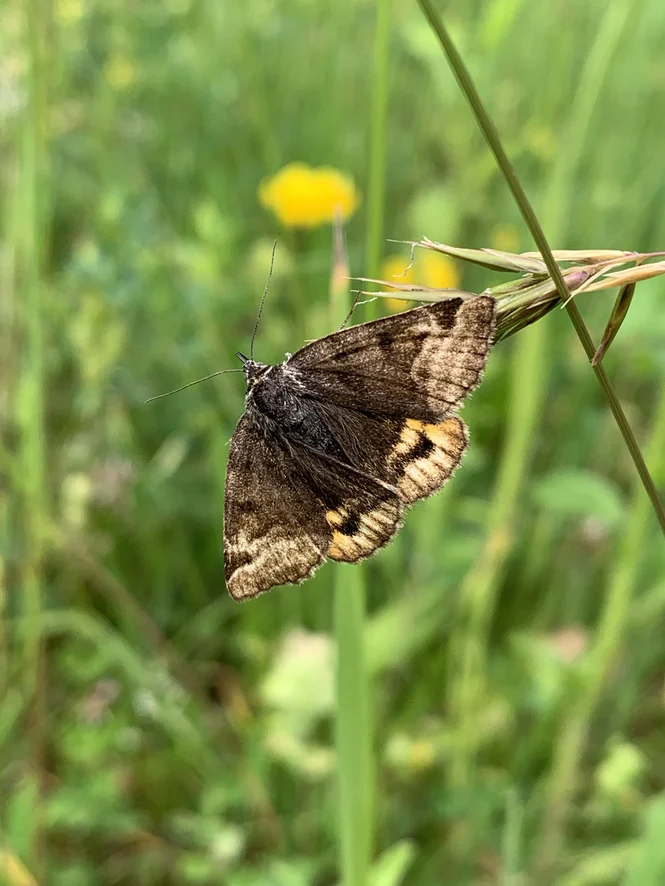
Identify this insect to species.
Euclidia glyphica
